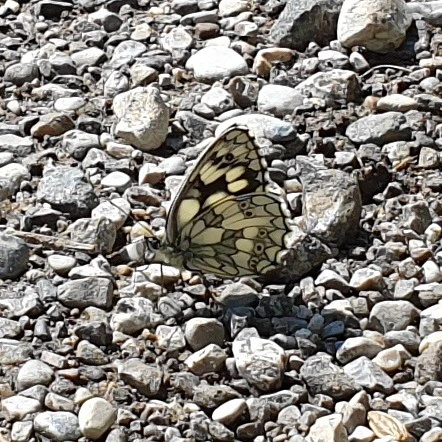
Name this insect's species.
Melanargia galathea
